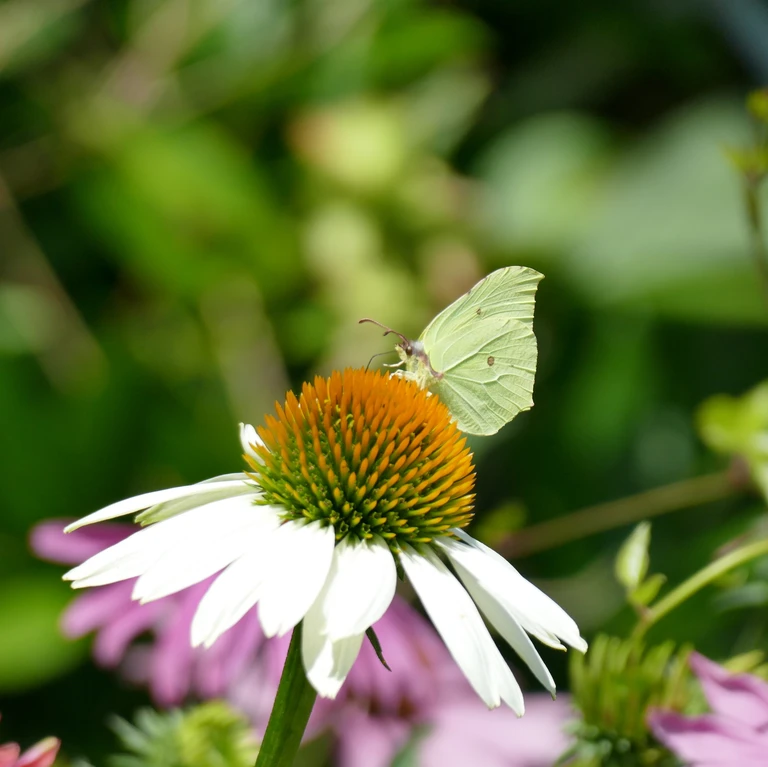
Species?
Gonepteryx rhamni
